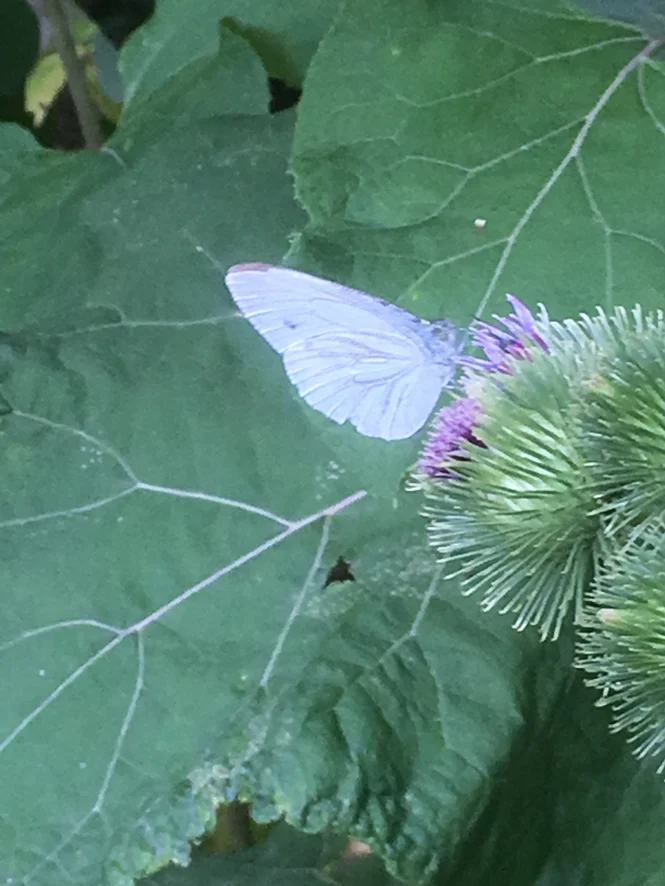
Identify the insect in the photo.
Pieris napi
